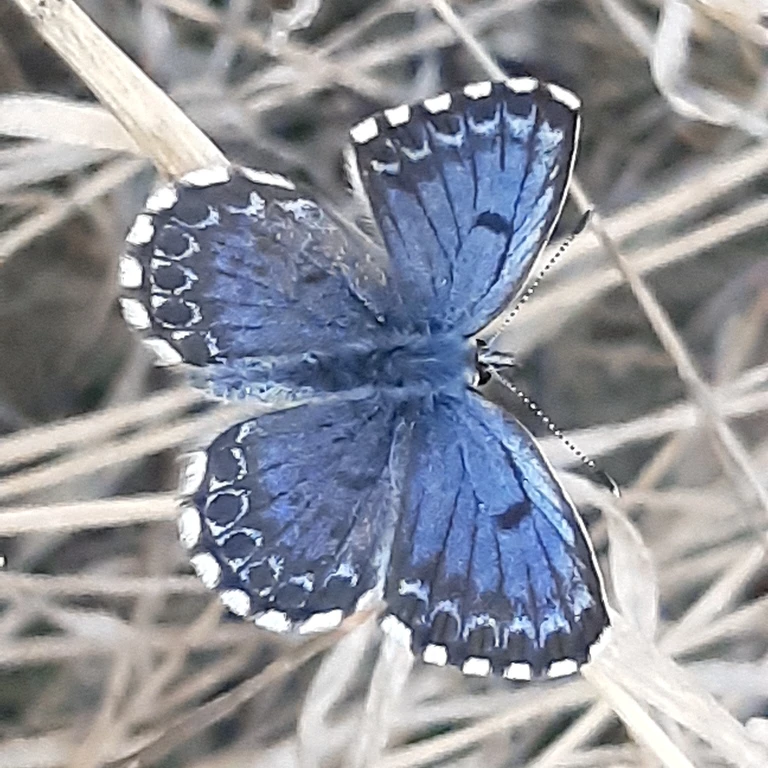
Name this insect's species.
Scolitantides orion
